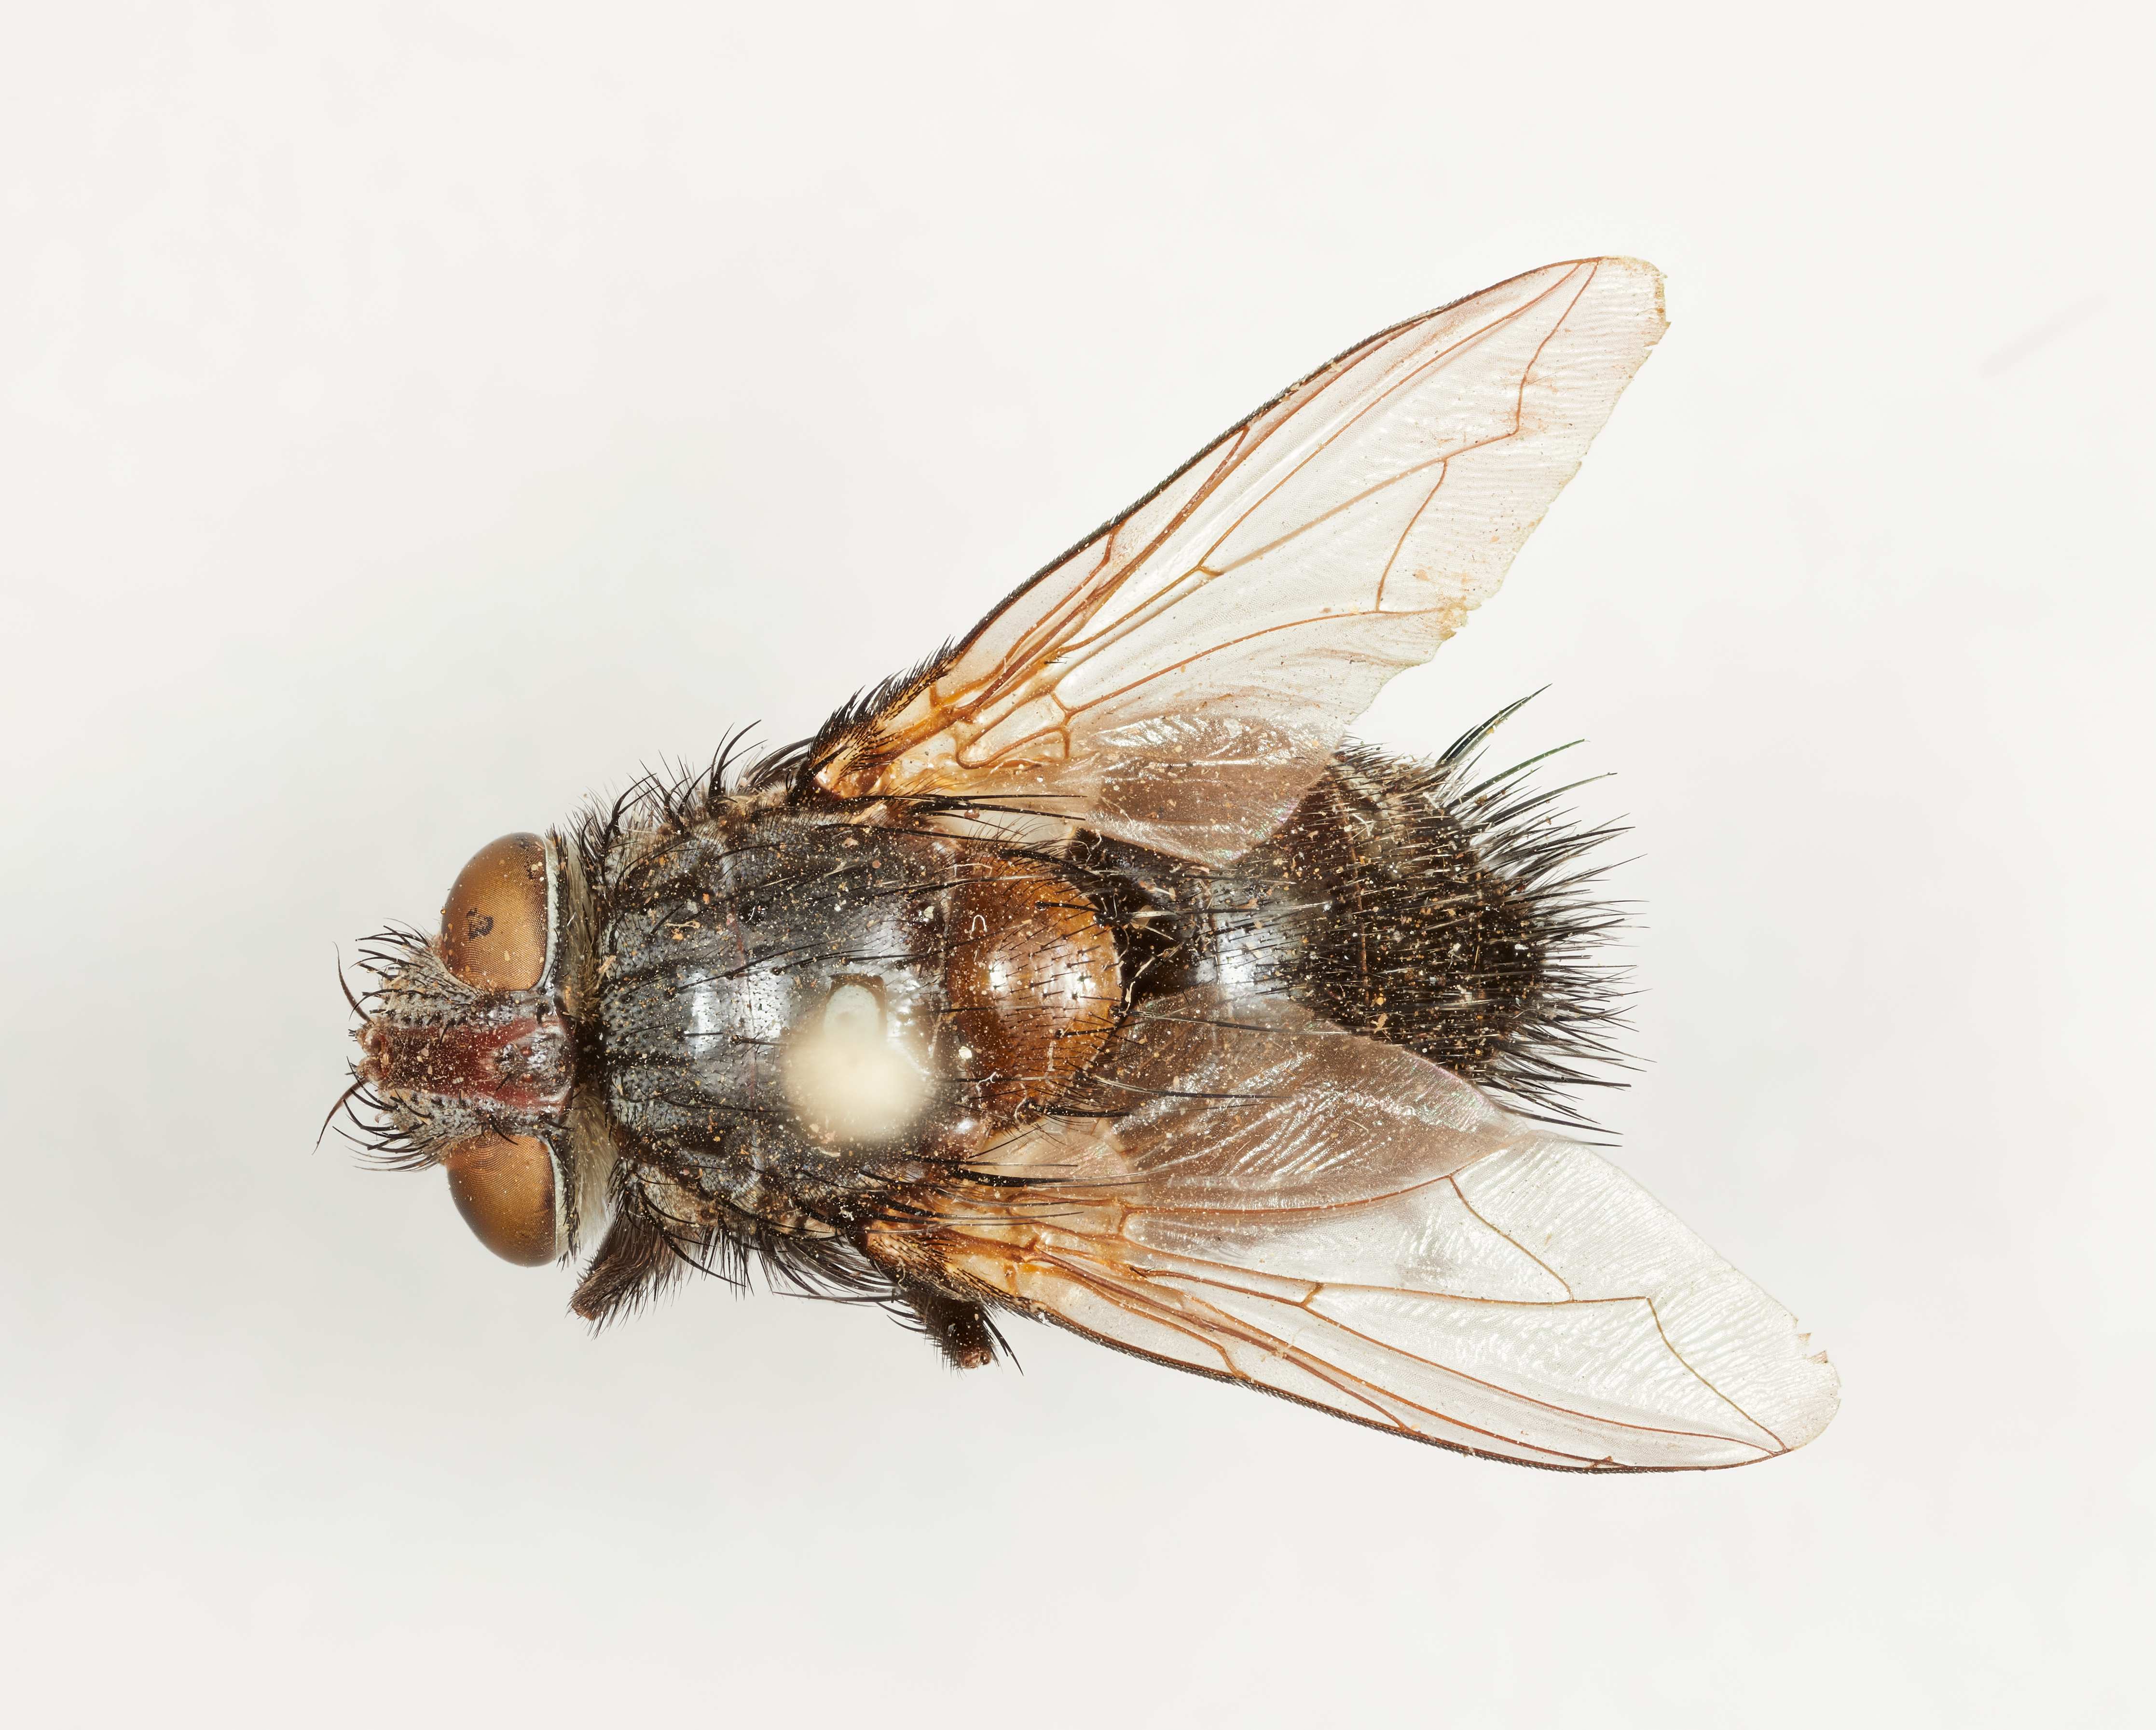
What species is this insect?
Achaetoneura robusta
